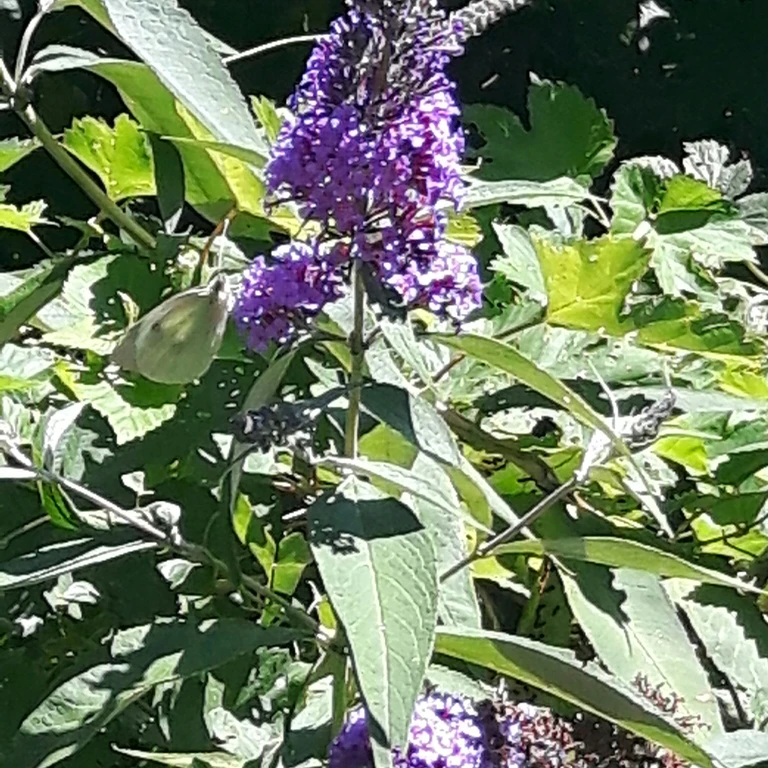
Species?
Pieris brassicae
